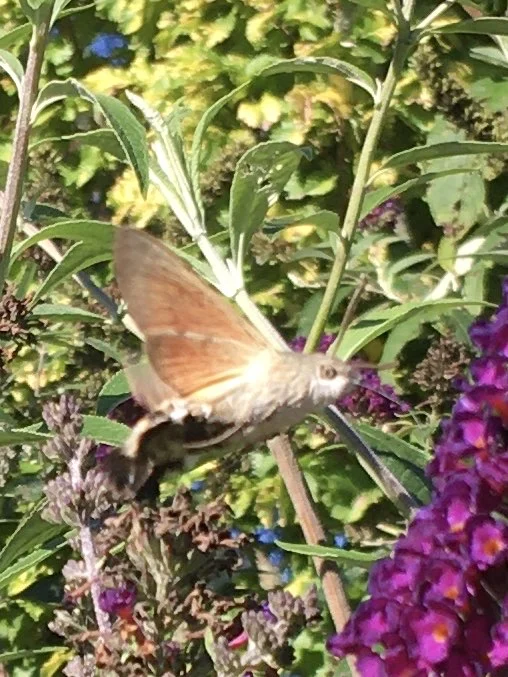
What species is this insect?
Macroglossum stellatarum
